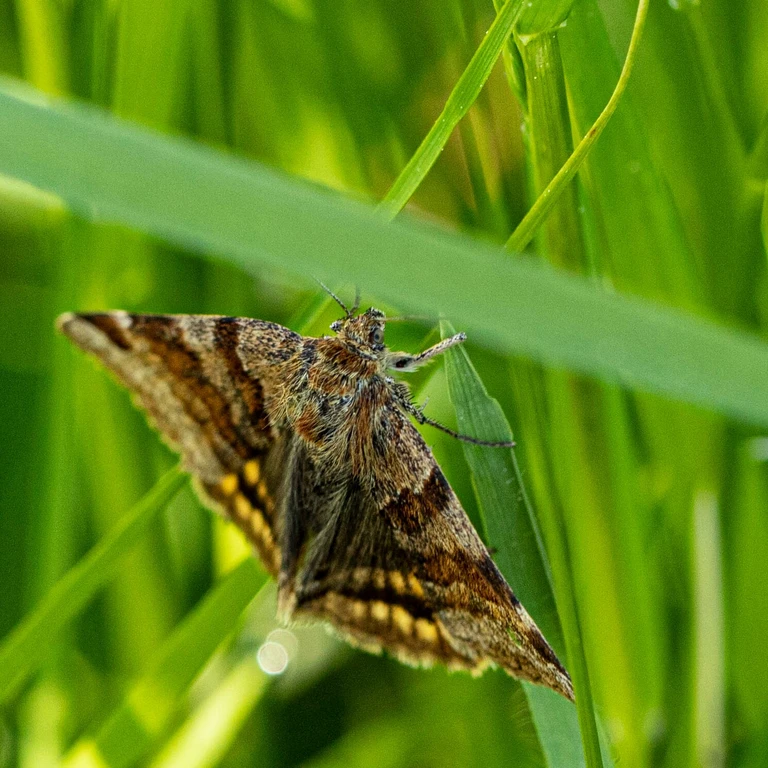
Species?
Euclidia glyphica
